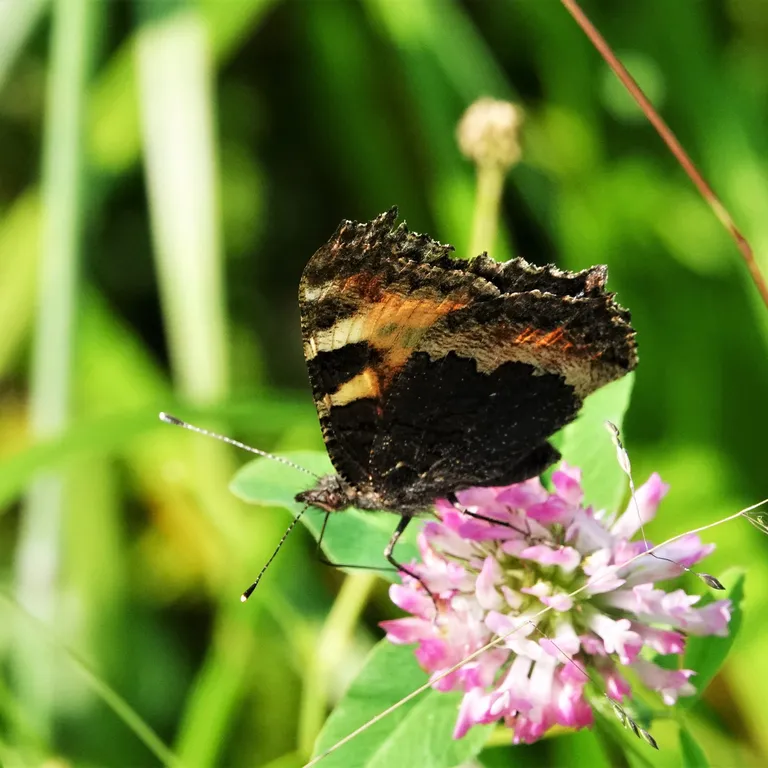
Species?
Aglais urticae
